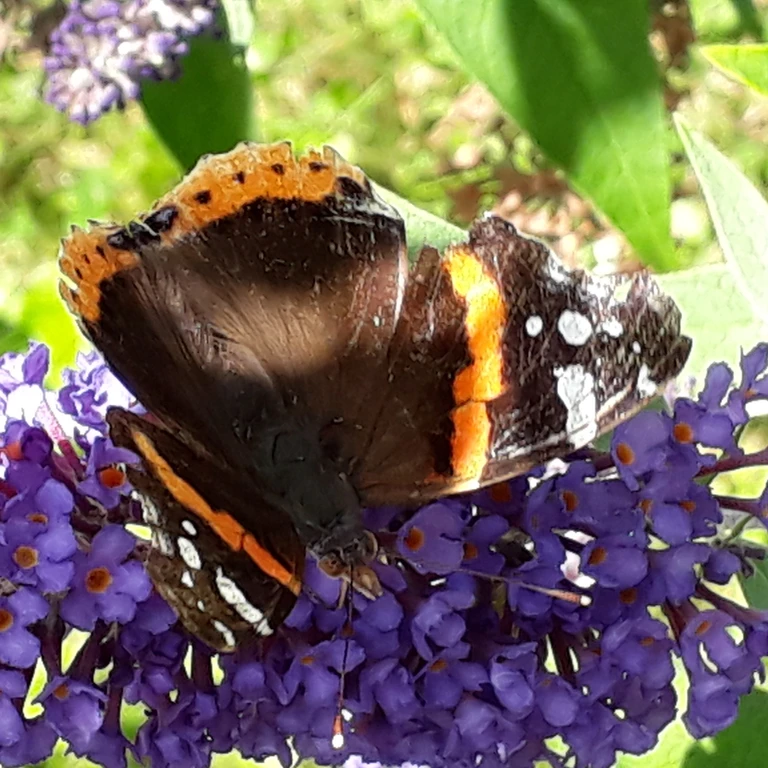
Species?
Vanessa atalanta
